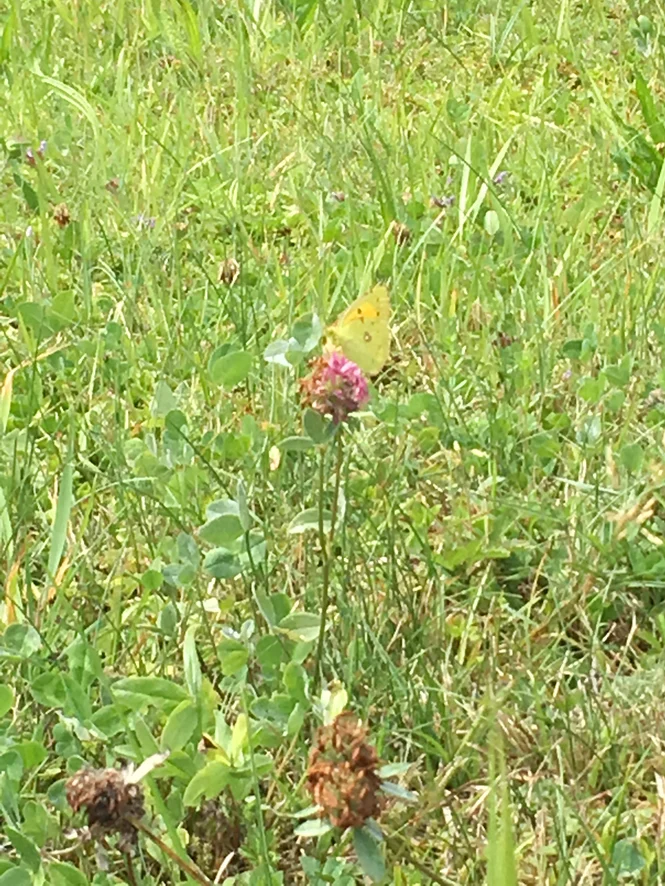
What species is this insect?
Colias croceus
